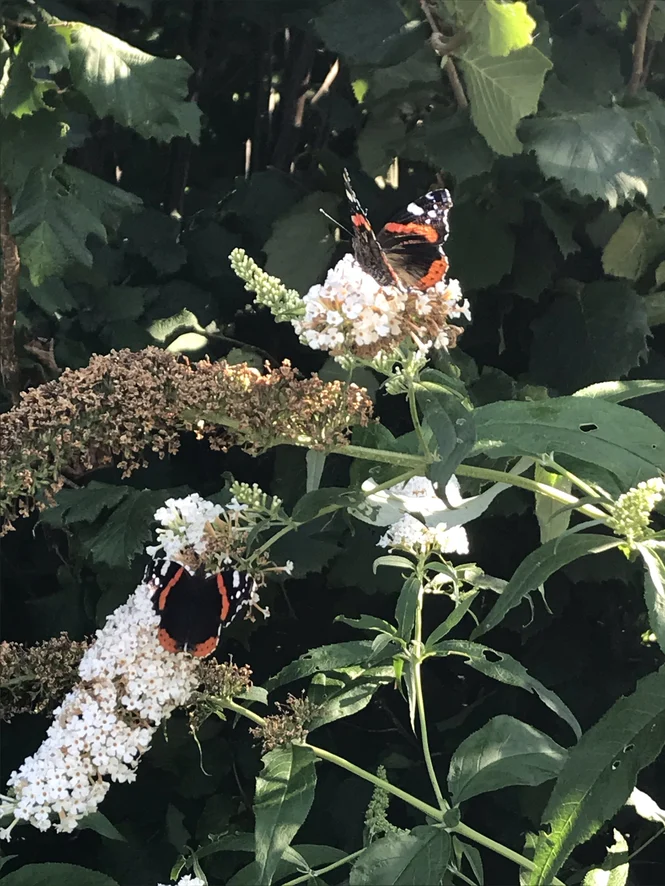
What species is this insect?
Vanessa atalanta
